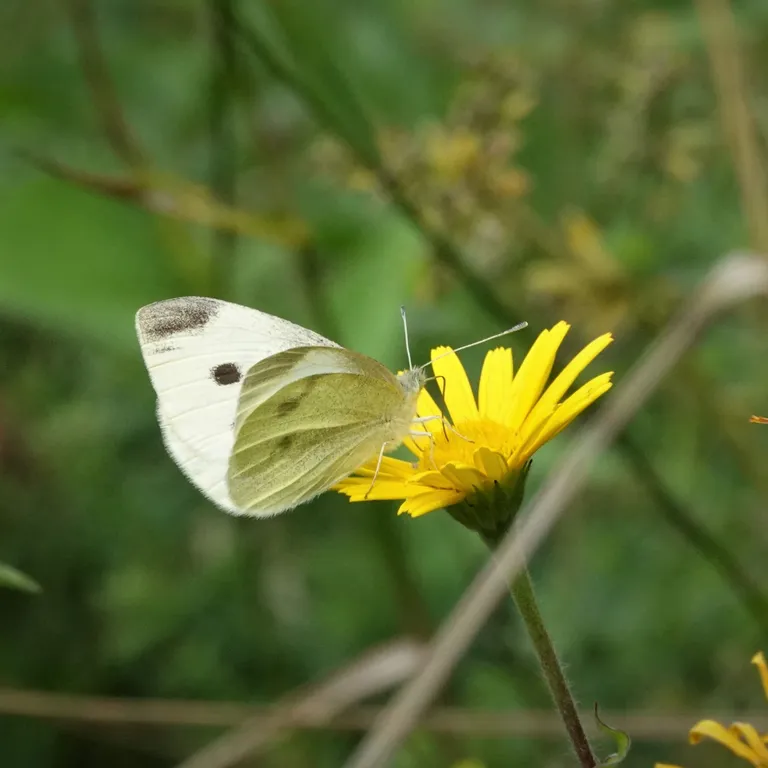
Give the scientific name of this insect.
Pieris rapae
